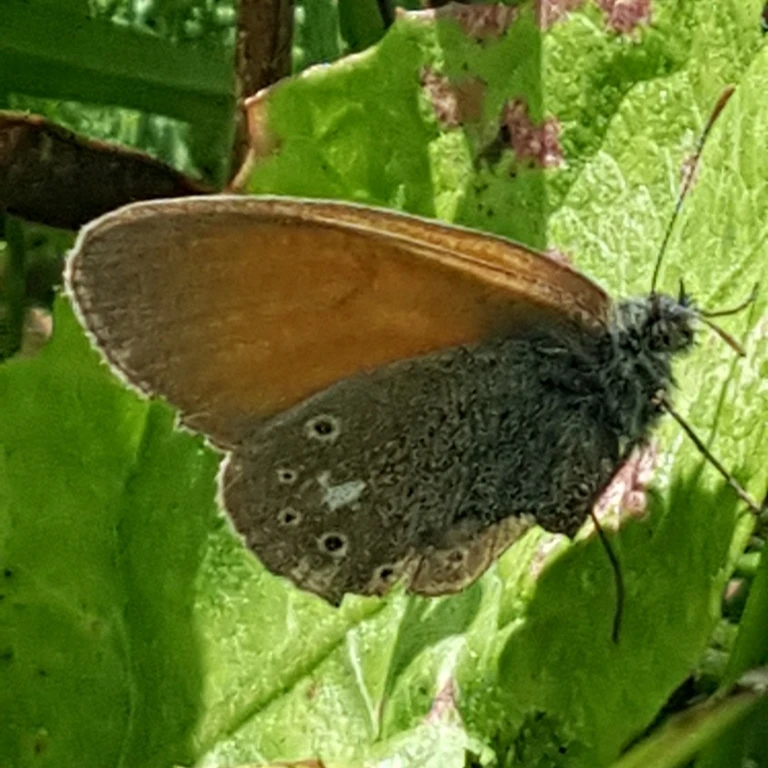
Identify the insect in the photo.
Coenonympha glycerion (also Coenonympha iphis)
